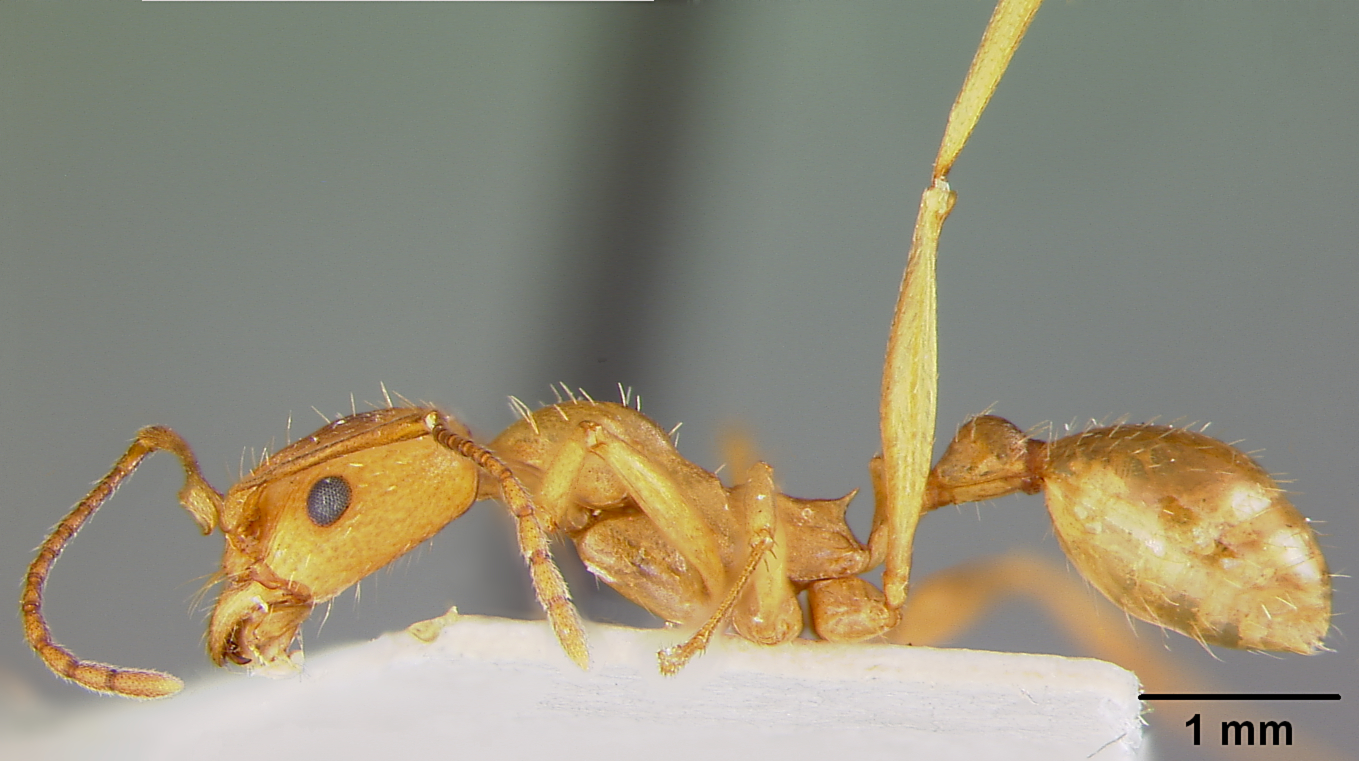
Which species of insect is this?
Aphaenogaster treatae
